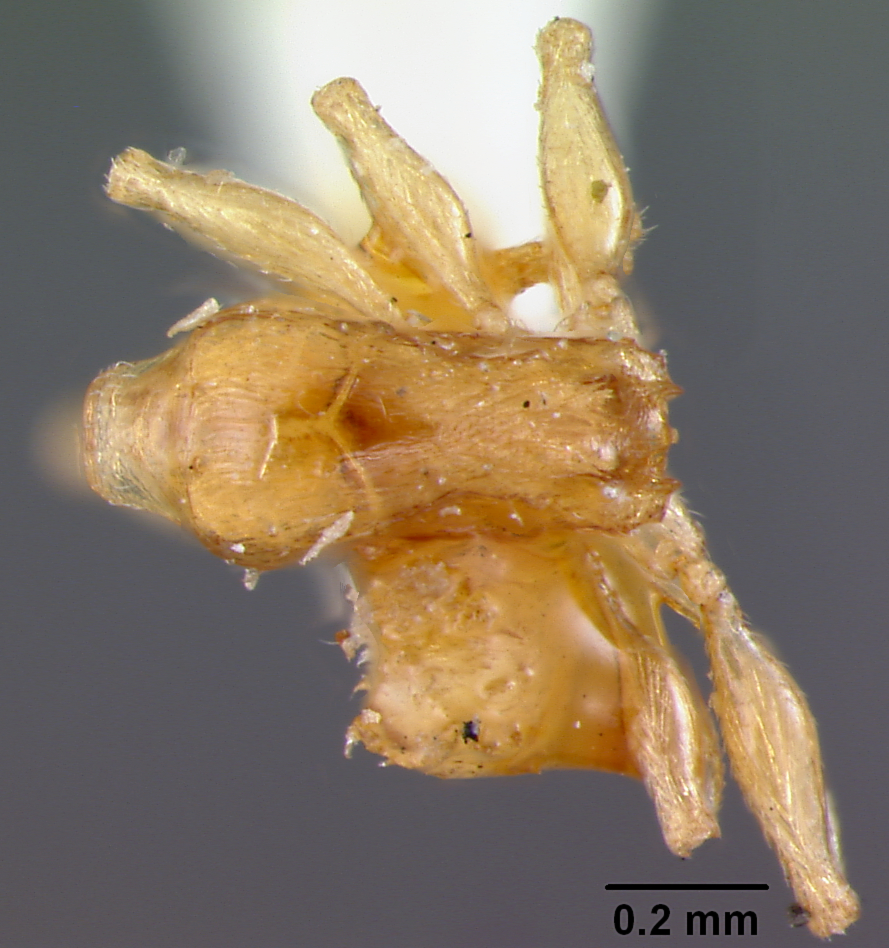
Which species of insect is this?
Leptothorax nitens
